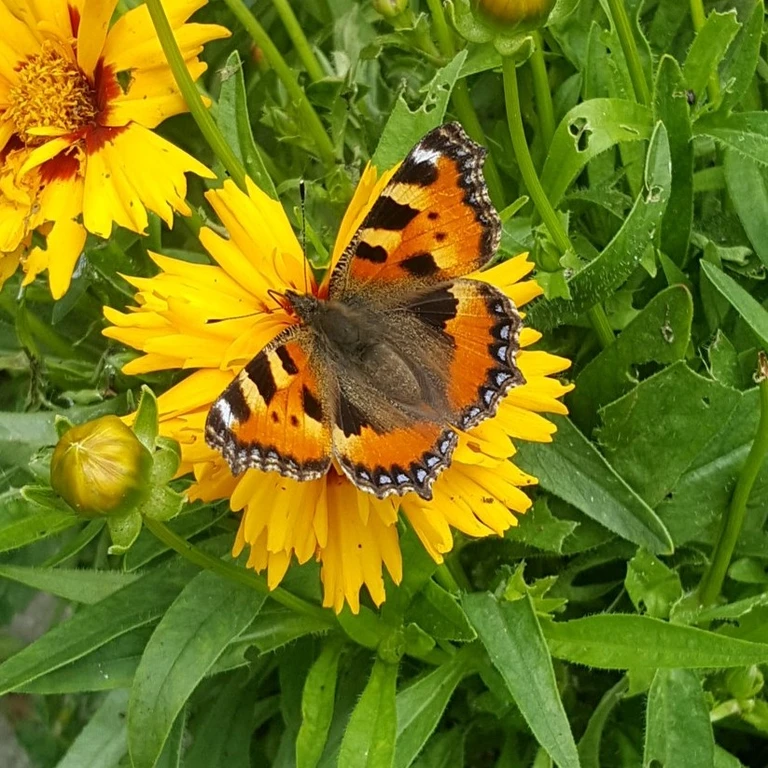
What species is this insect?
Aglais urticae
